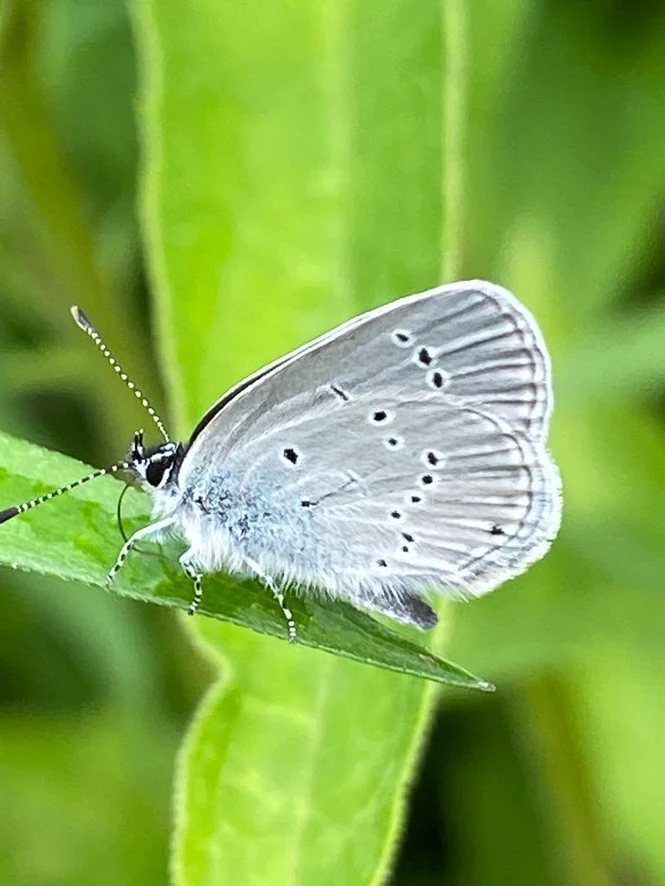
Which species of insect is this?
Cupido minimus
